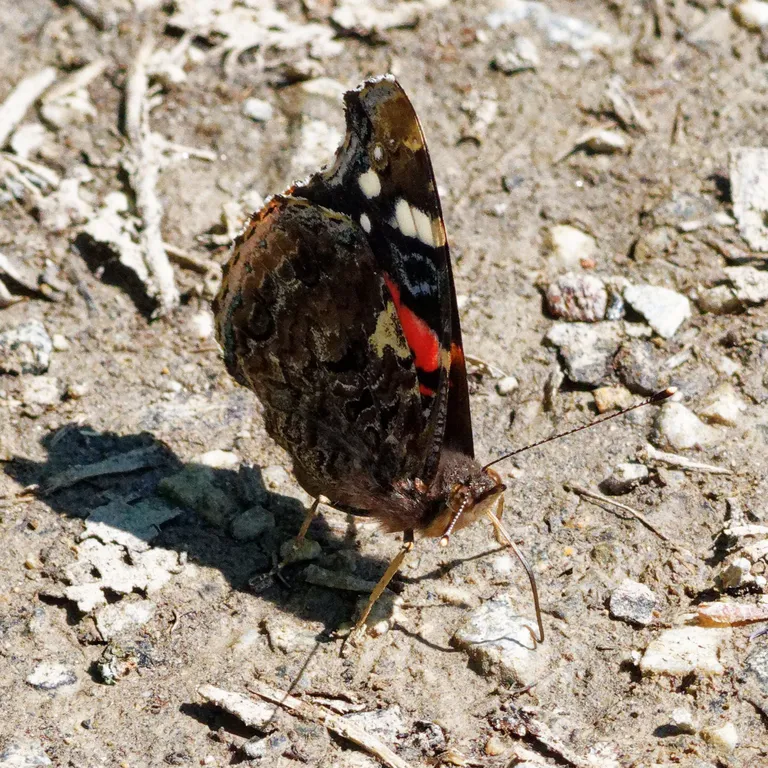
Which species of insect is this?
Vanessa atalanta
